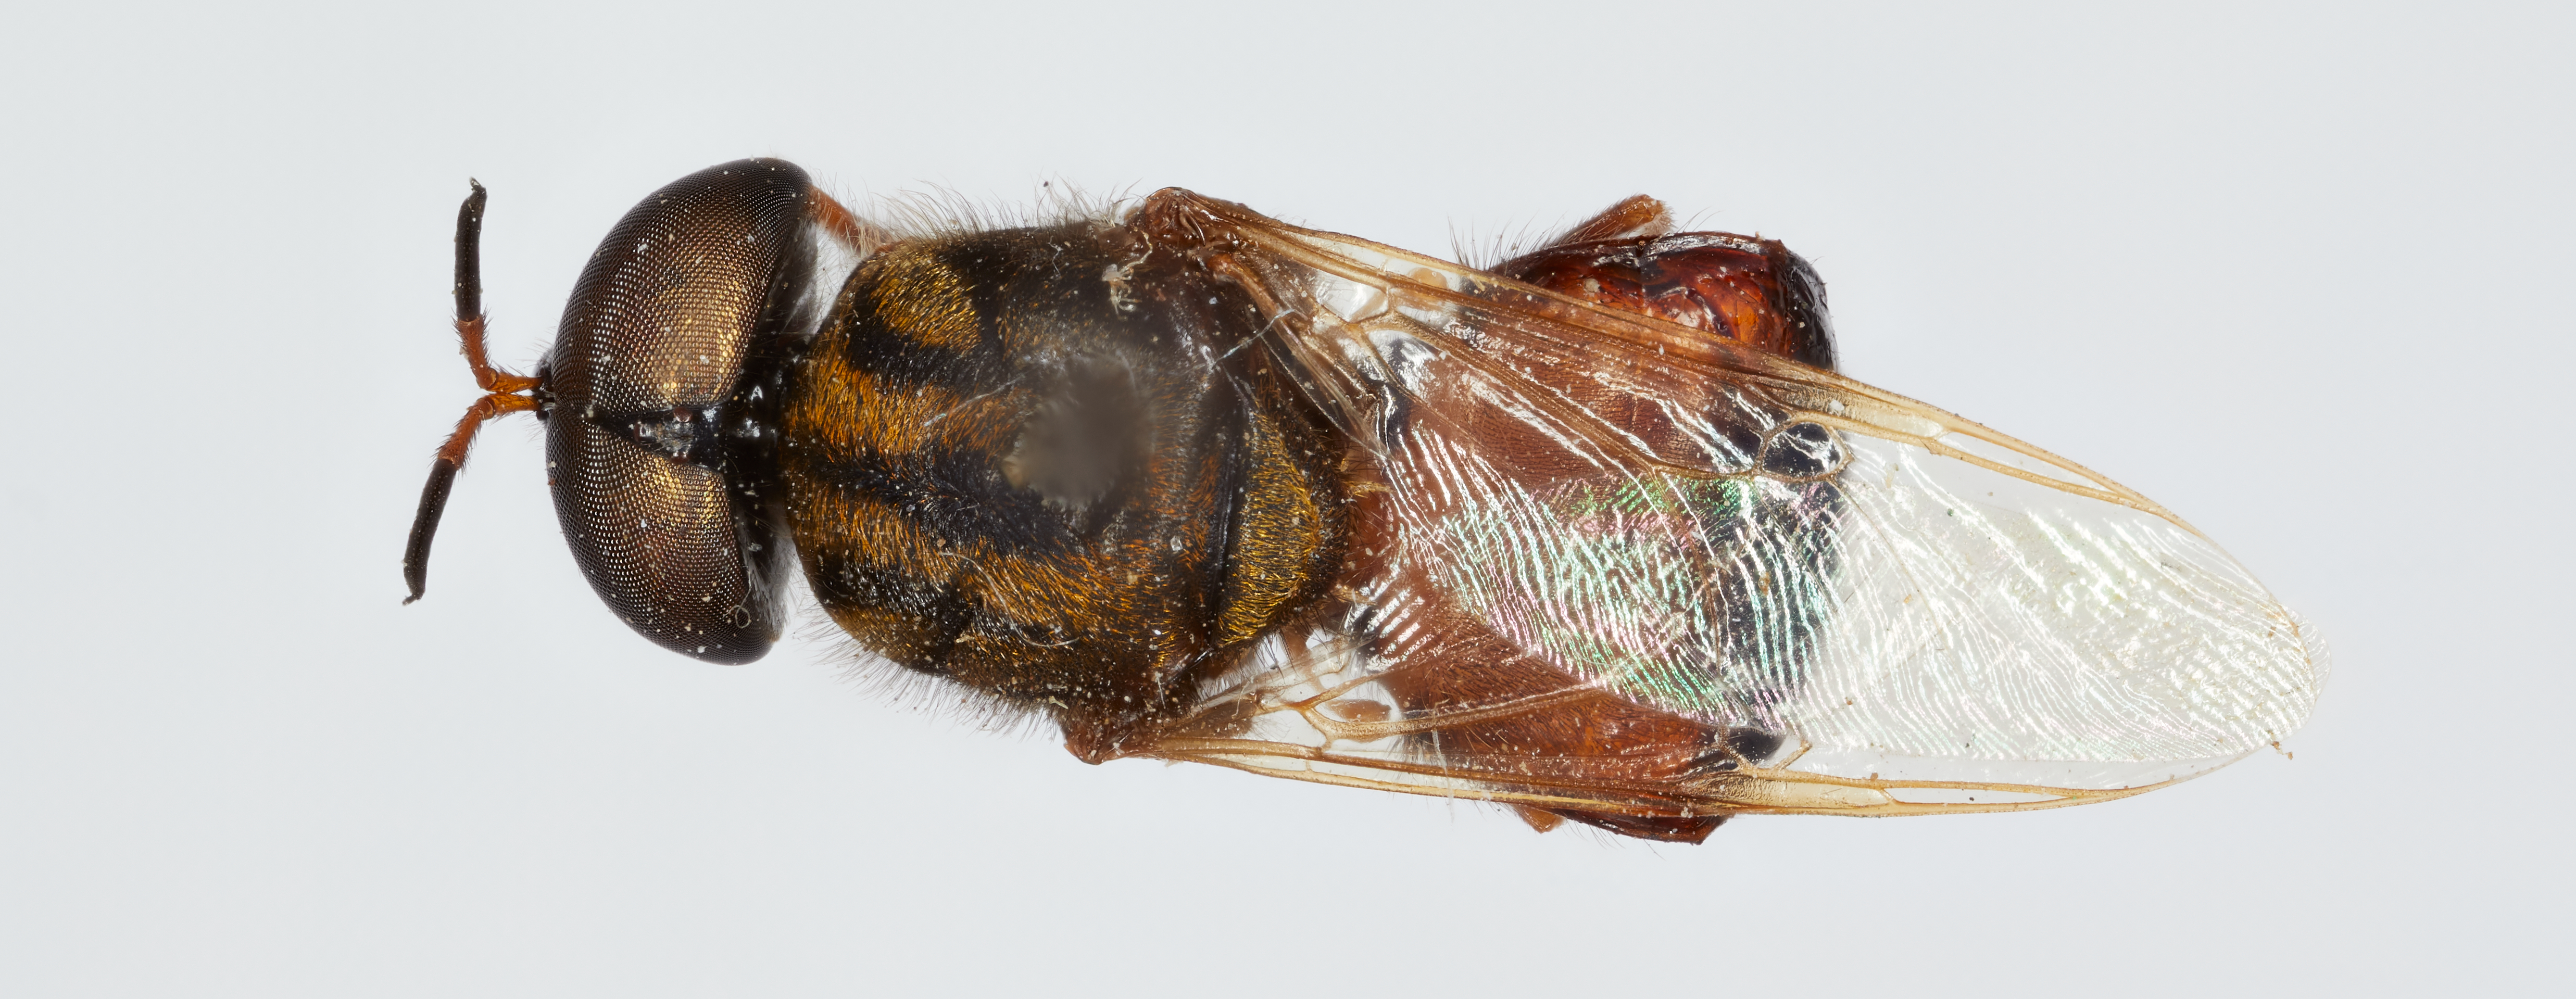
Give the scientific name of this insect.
Eulalia chrysaner
